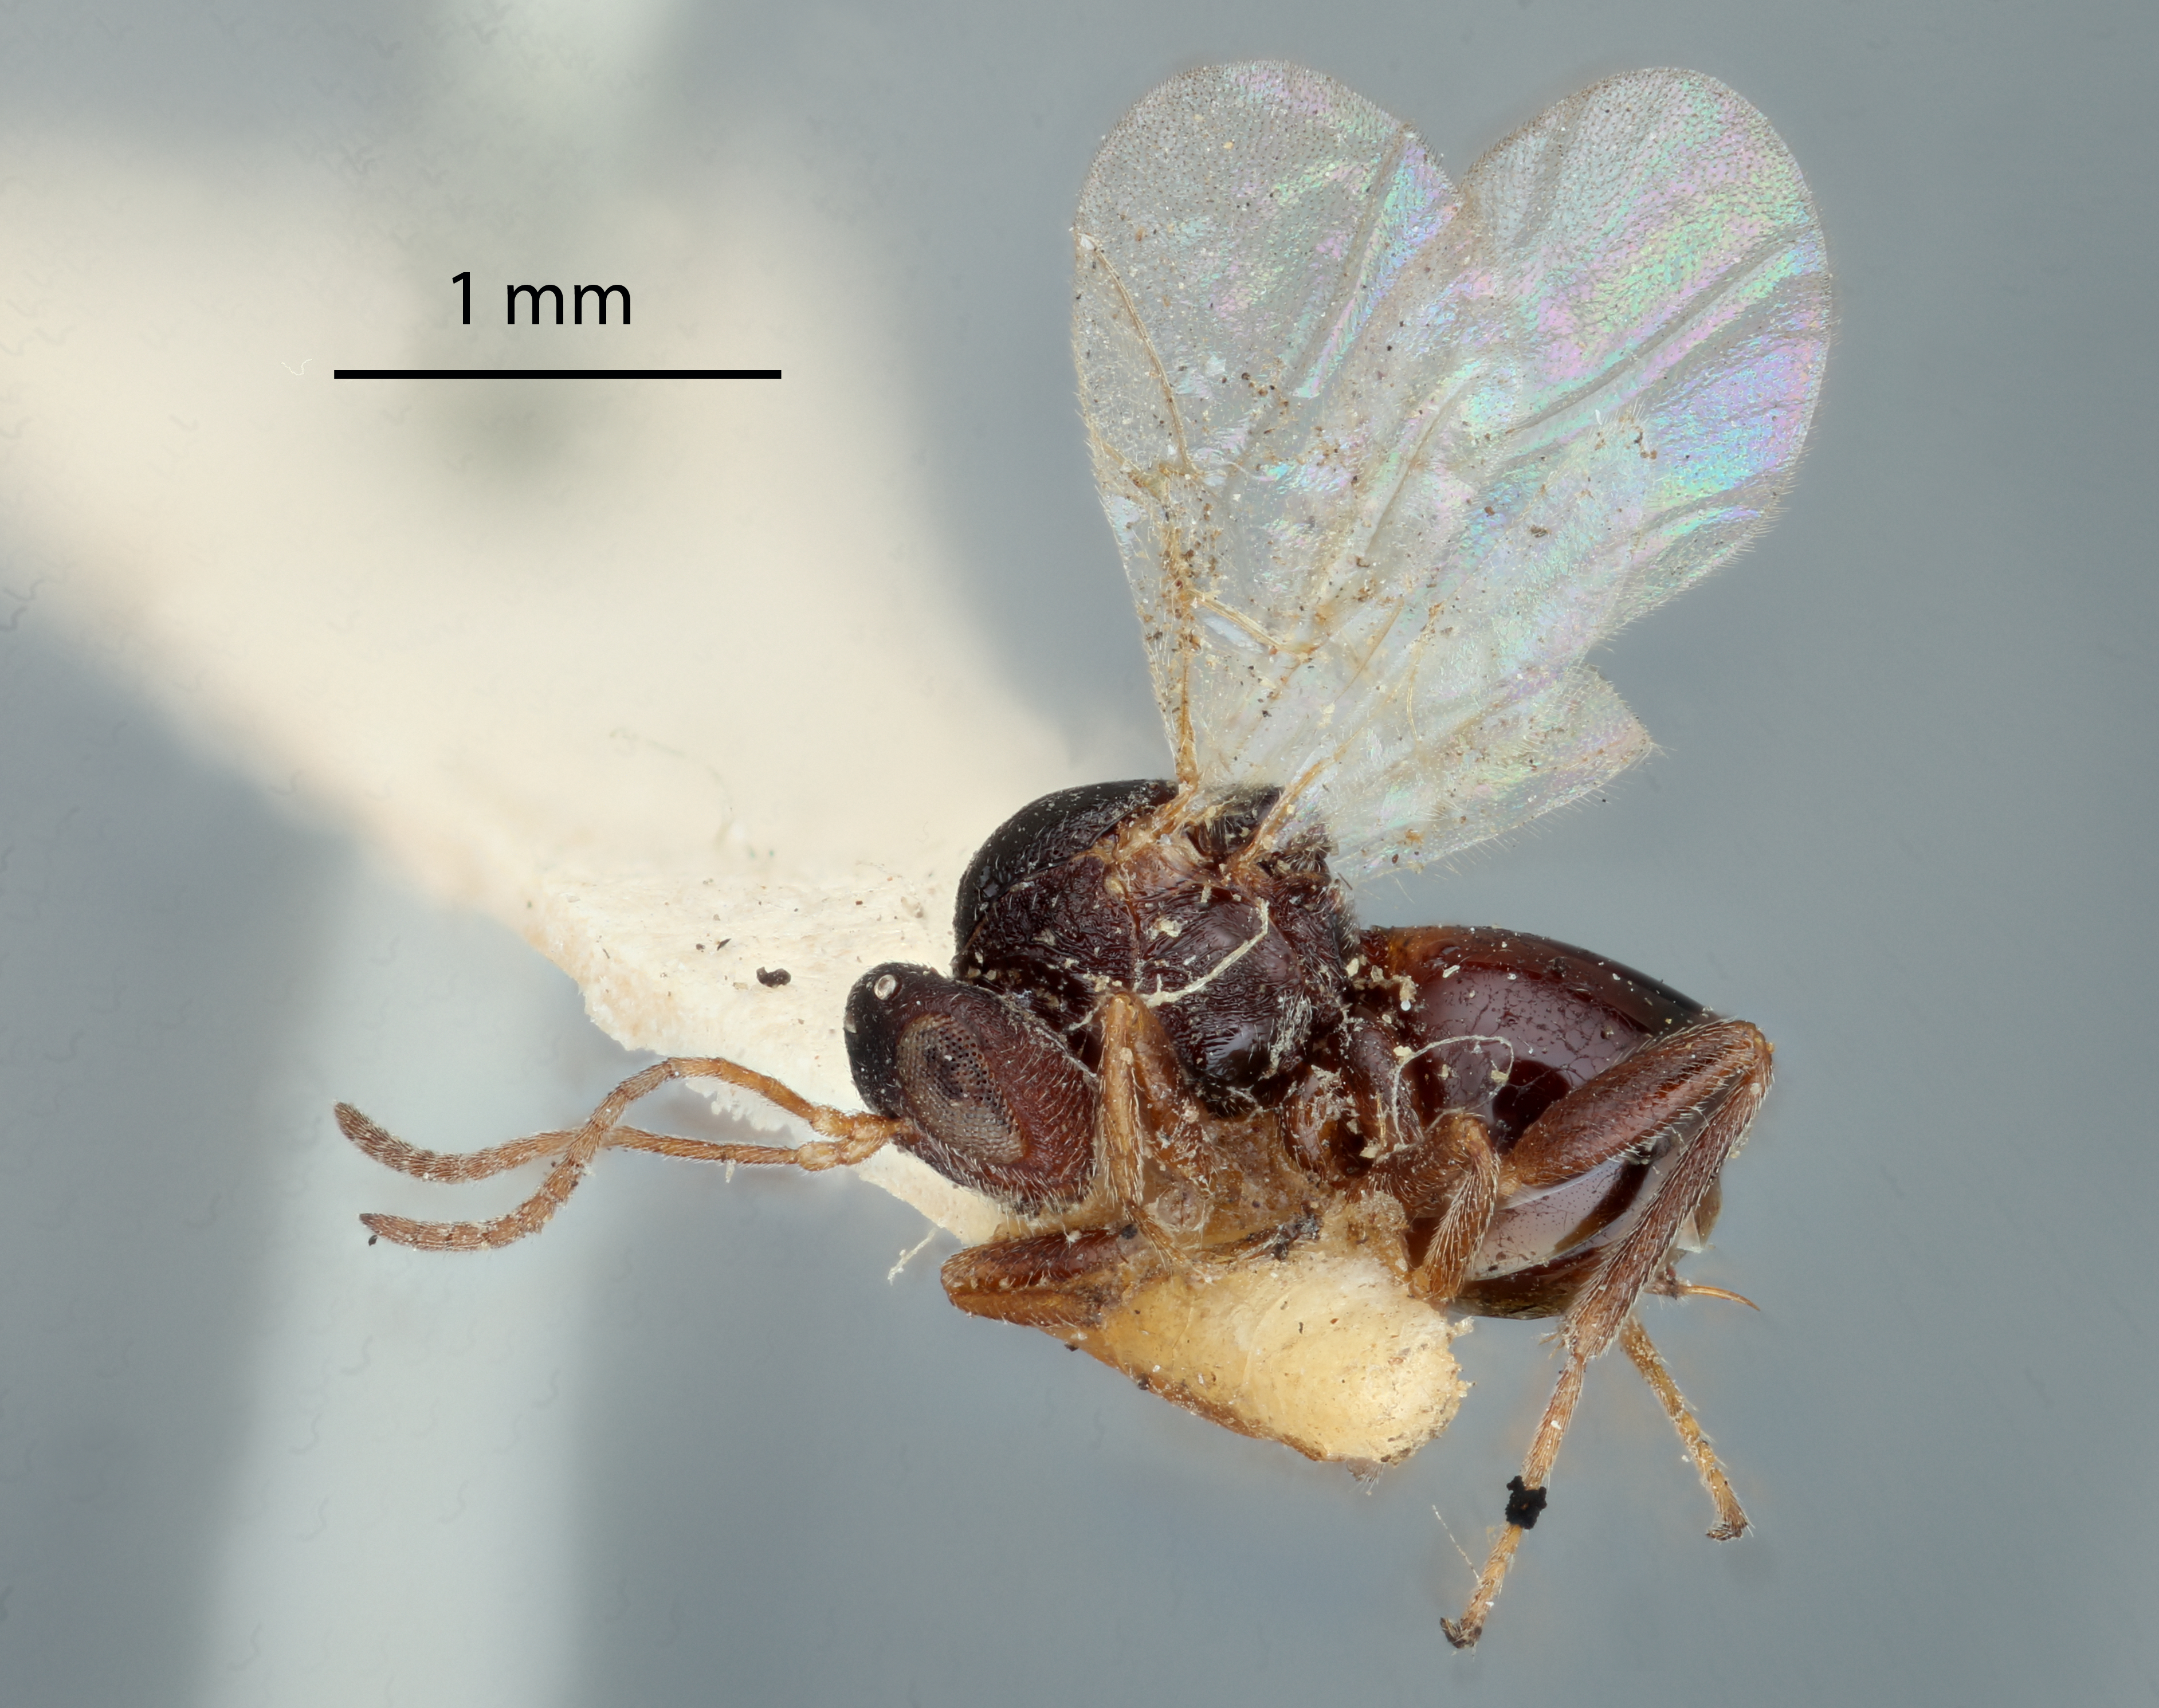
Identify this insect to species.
Cynips quercus
